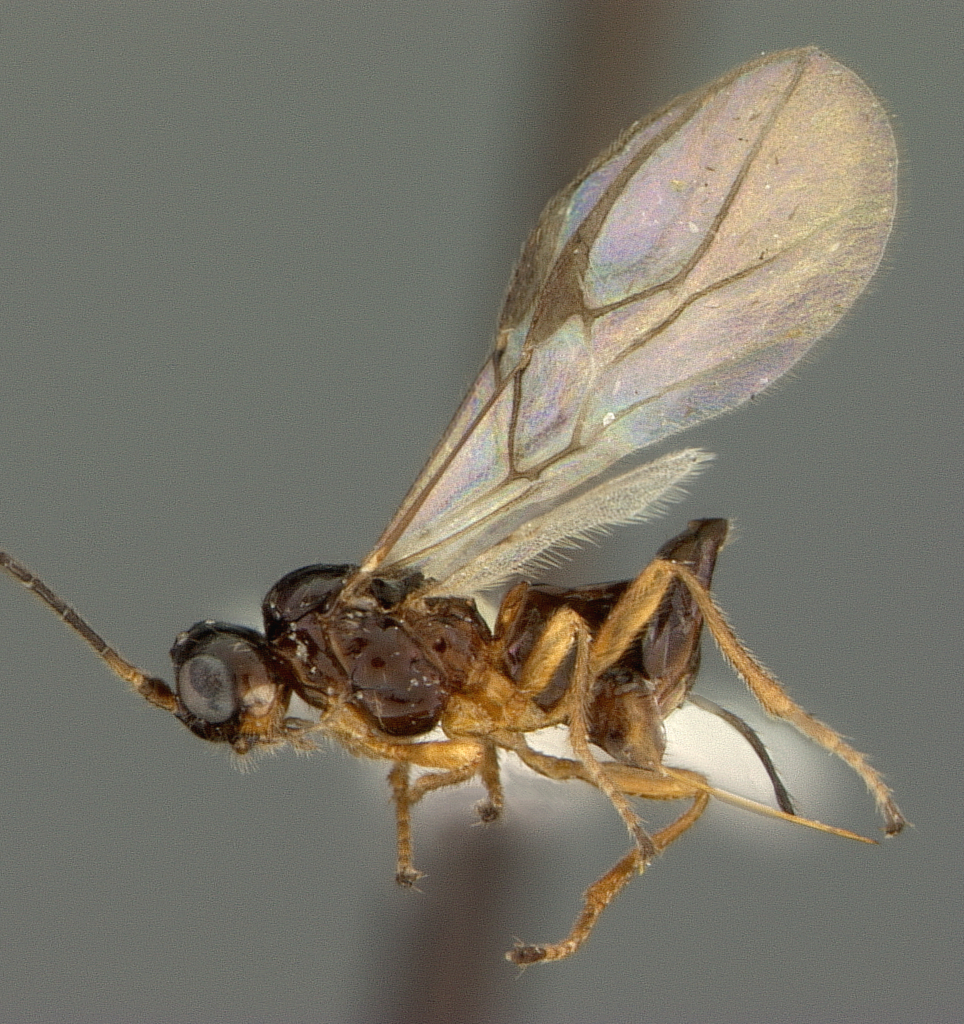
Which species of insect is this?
Aphaereta marshi
